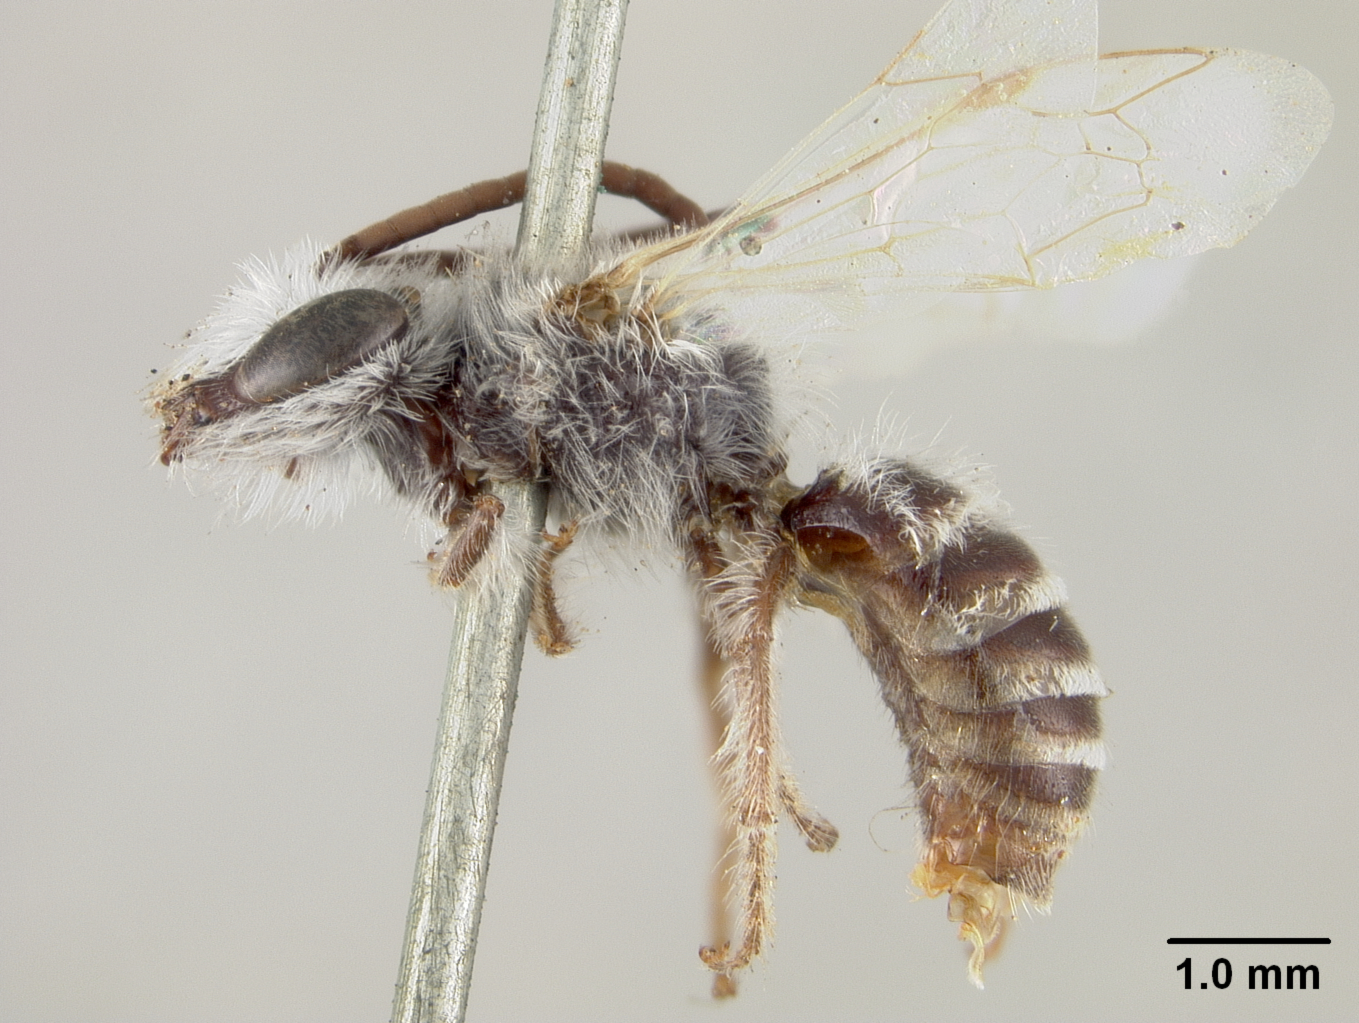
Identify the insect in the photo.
Colletes daleae
